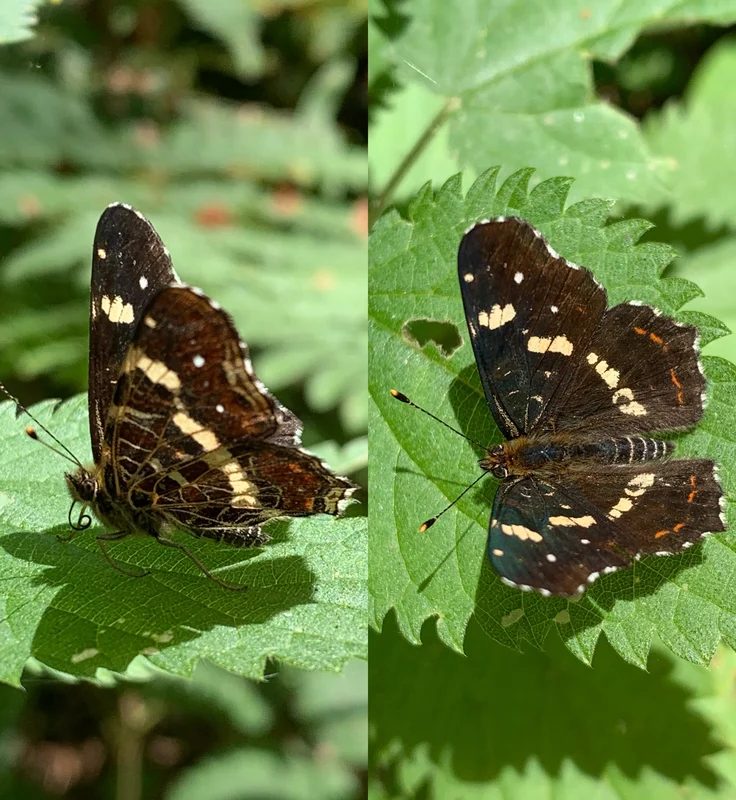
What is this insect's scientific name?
Araschnia levana
